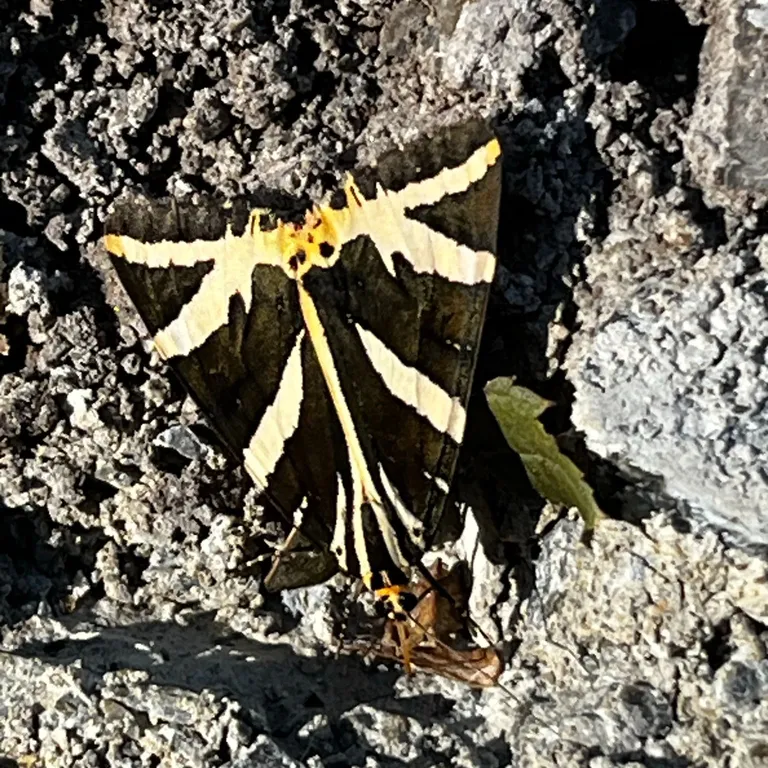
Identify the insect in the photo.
Euplagia quadripunctaria
